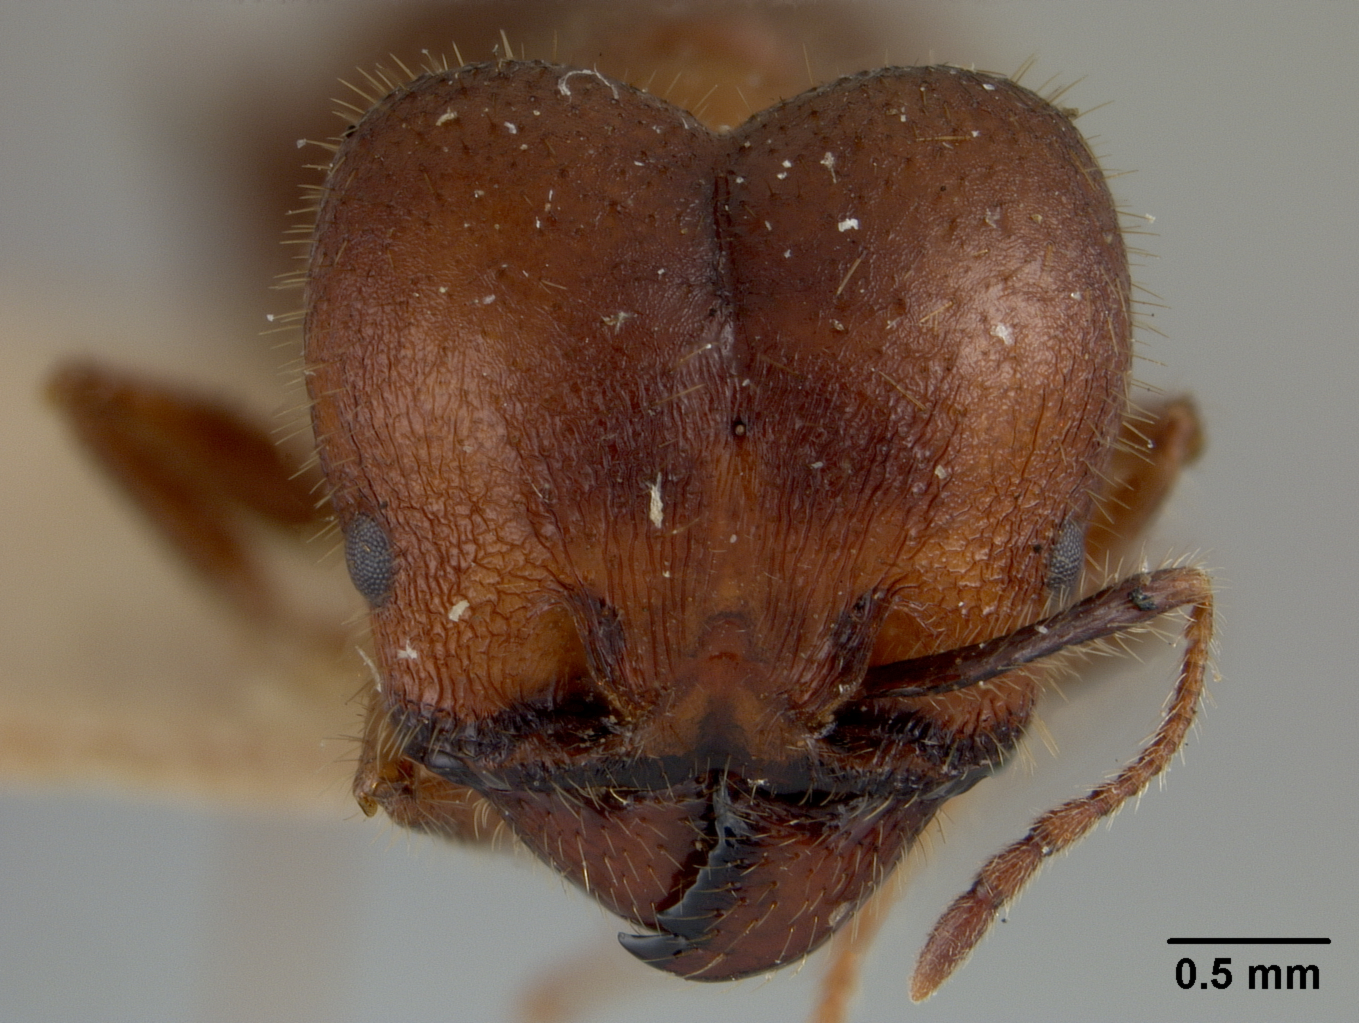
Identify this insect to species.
Pheidole vasliti
